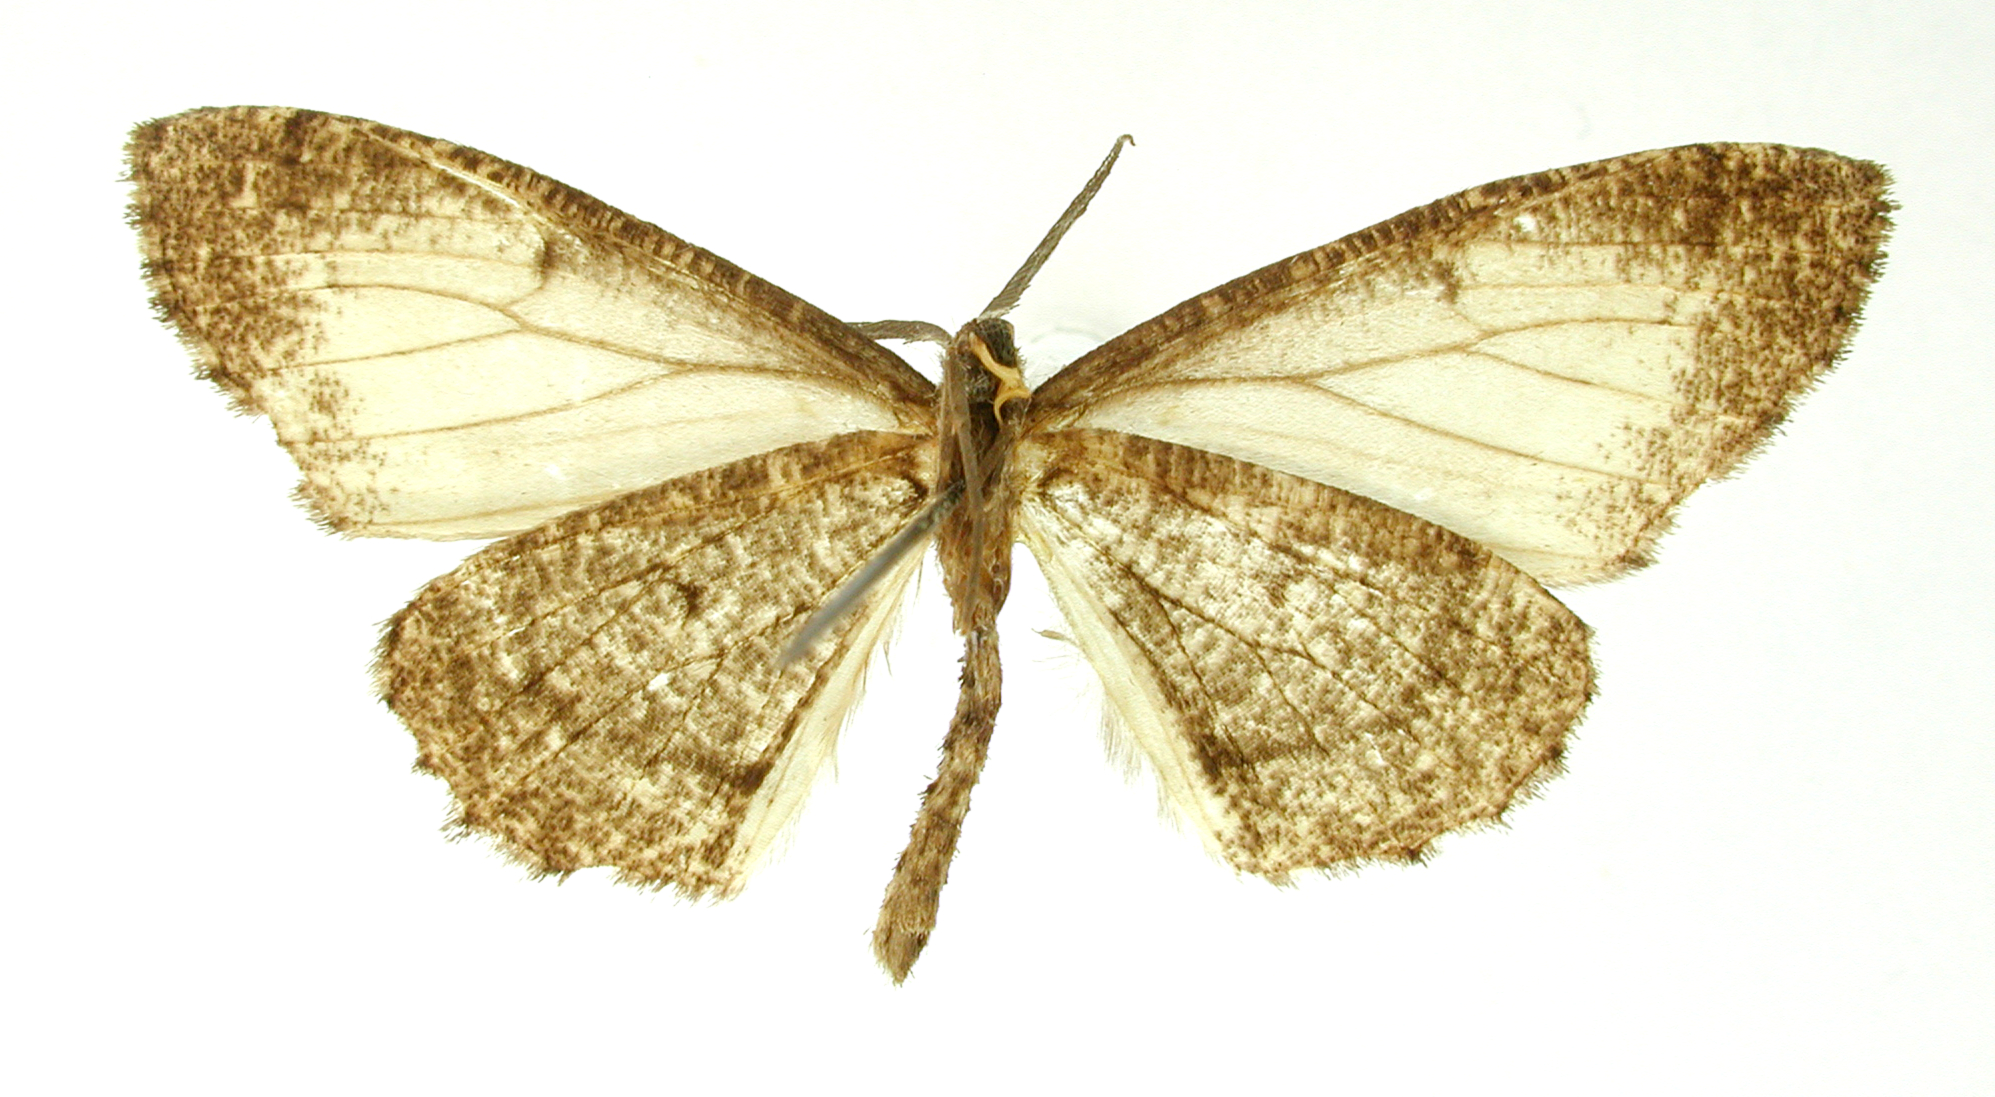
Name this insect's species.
Nipteria eccentrica
